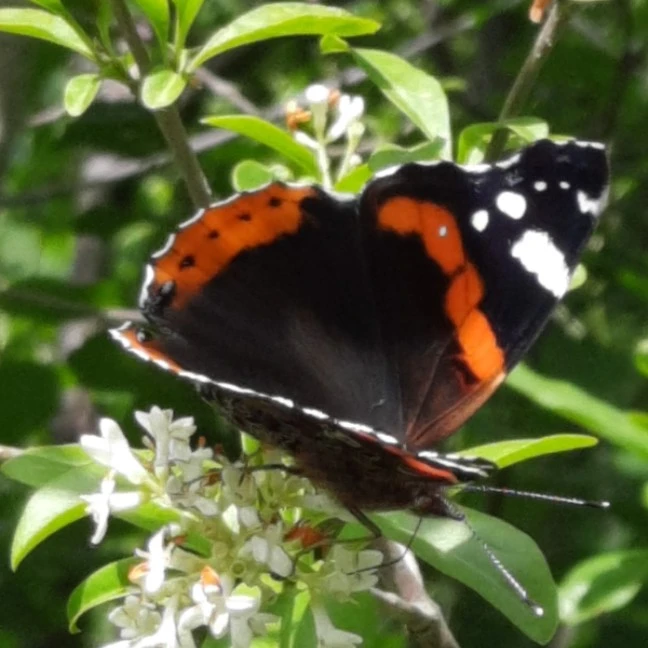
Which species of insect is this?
Vanessa atalanta
